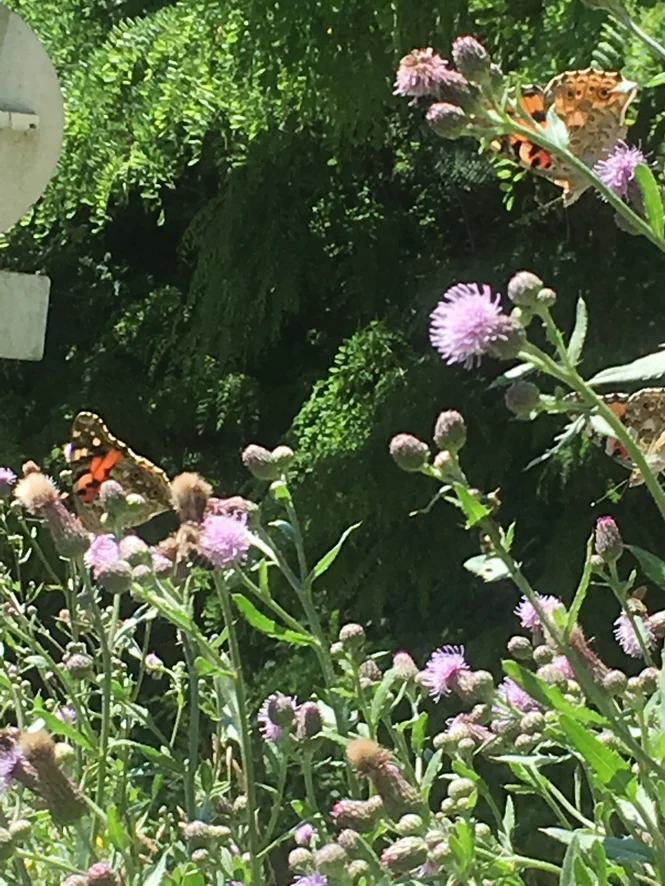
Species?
Vanessa cardui
